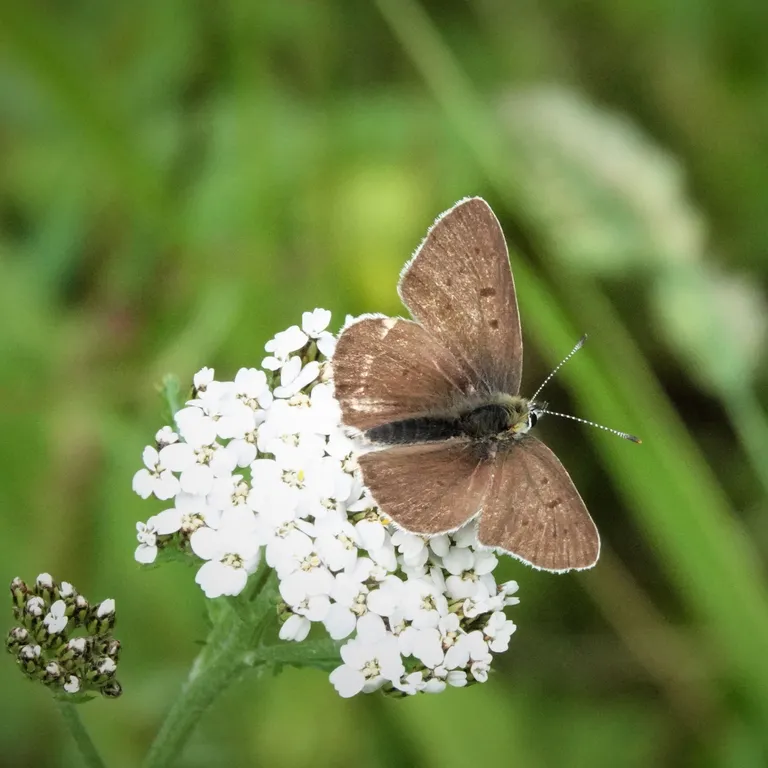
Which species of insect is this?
Lycaena tityrus (also Loweia tityrus)
